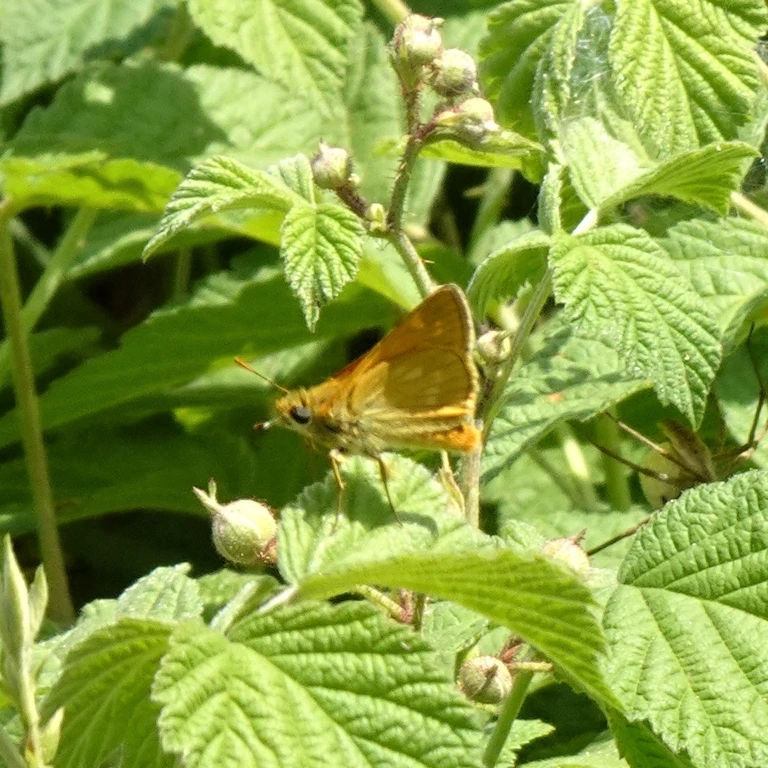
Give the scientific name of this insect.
Ochlodes sylvanus (also Ochlodes venata)
